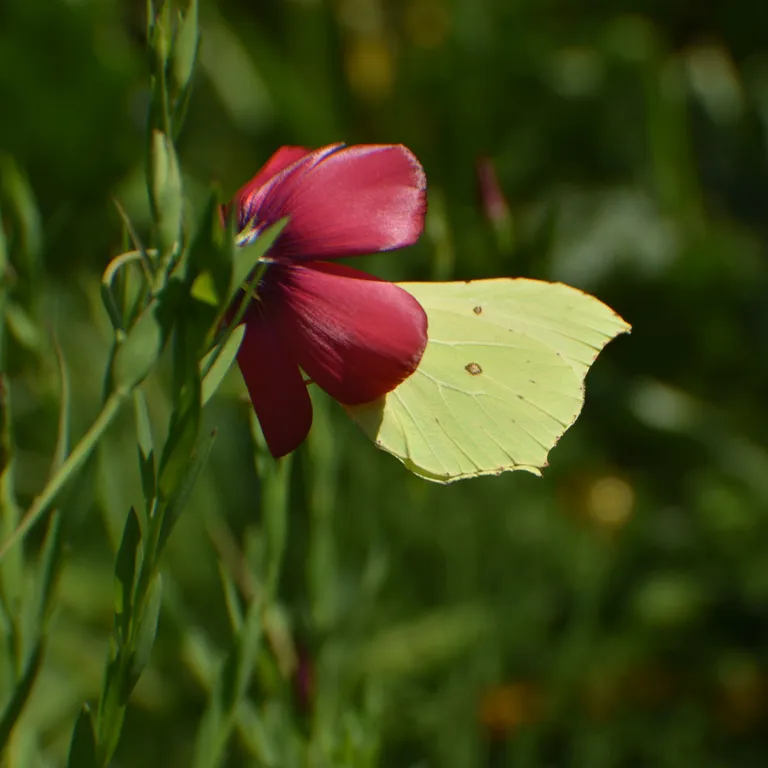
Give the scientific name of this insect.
Gonepteryx rhamni
